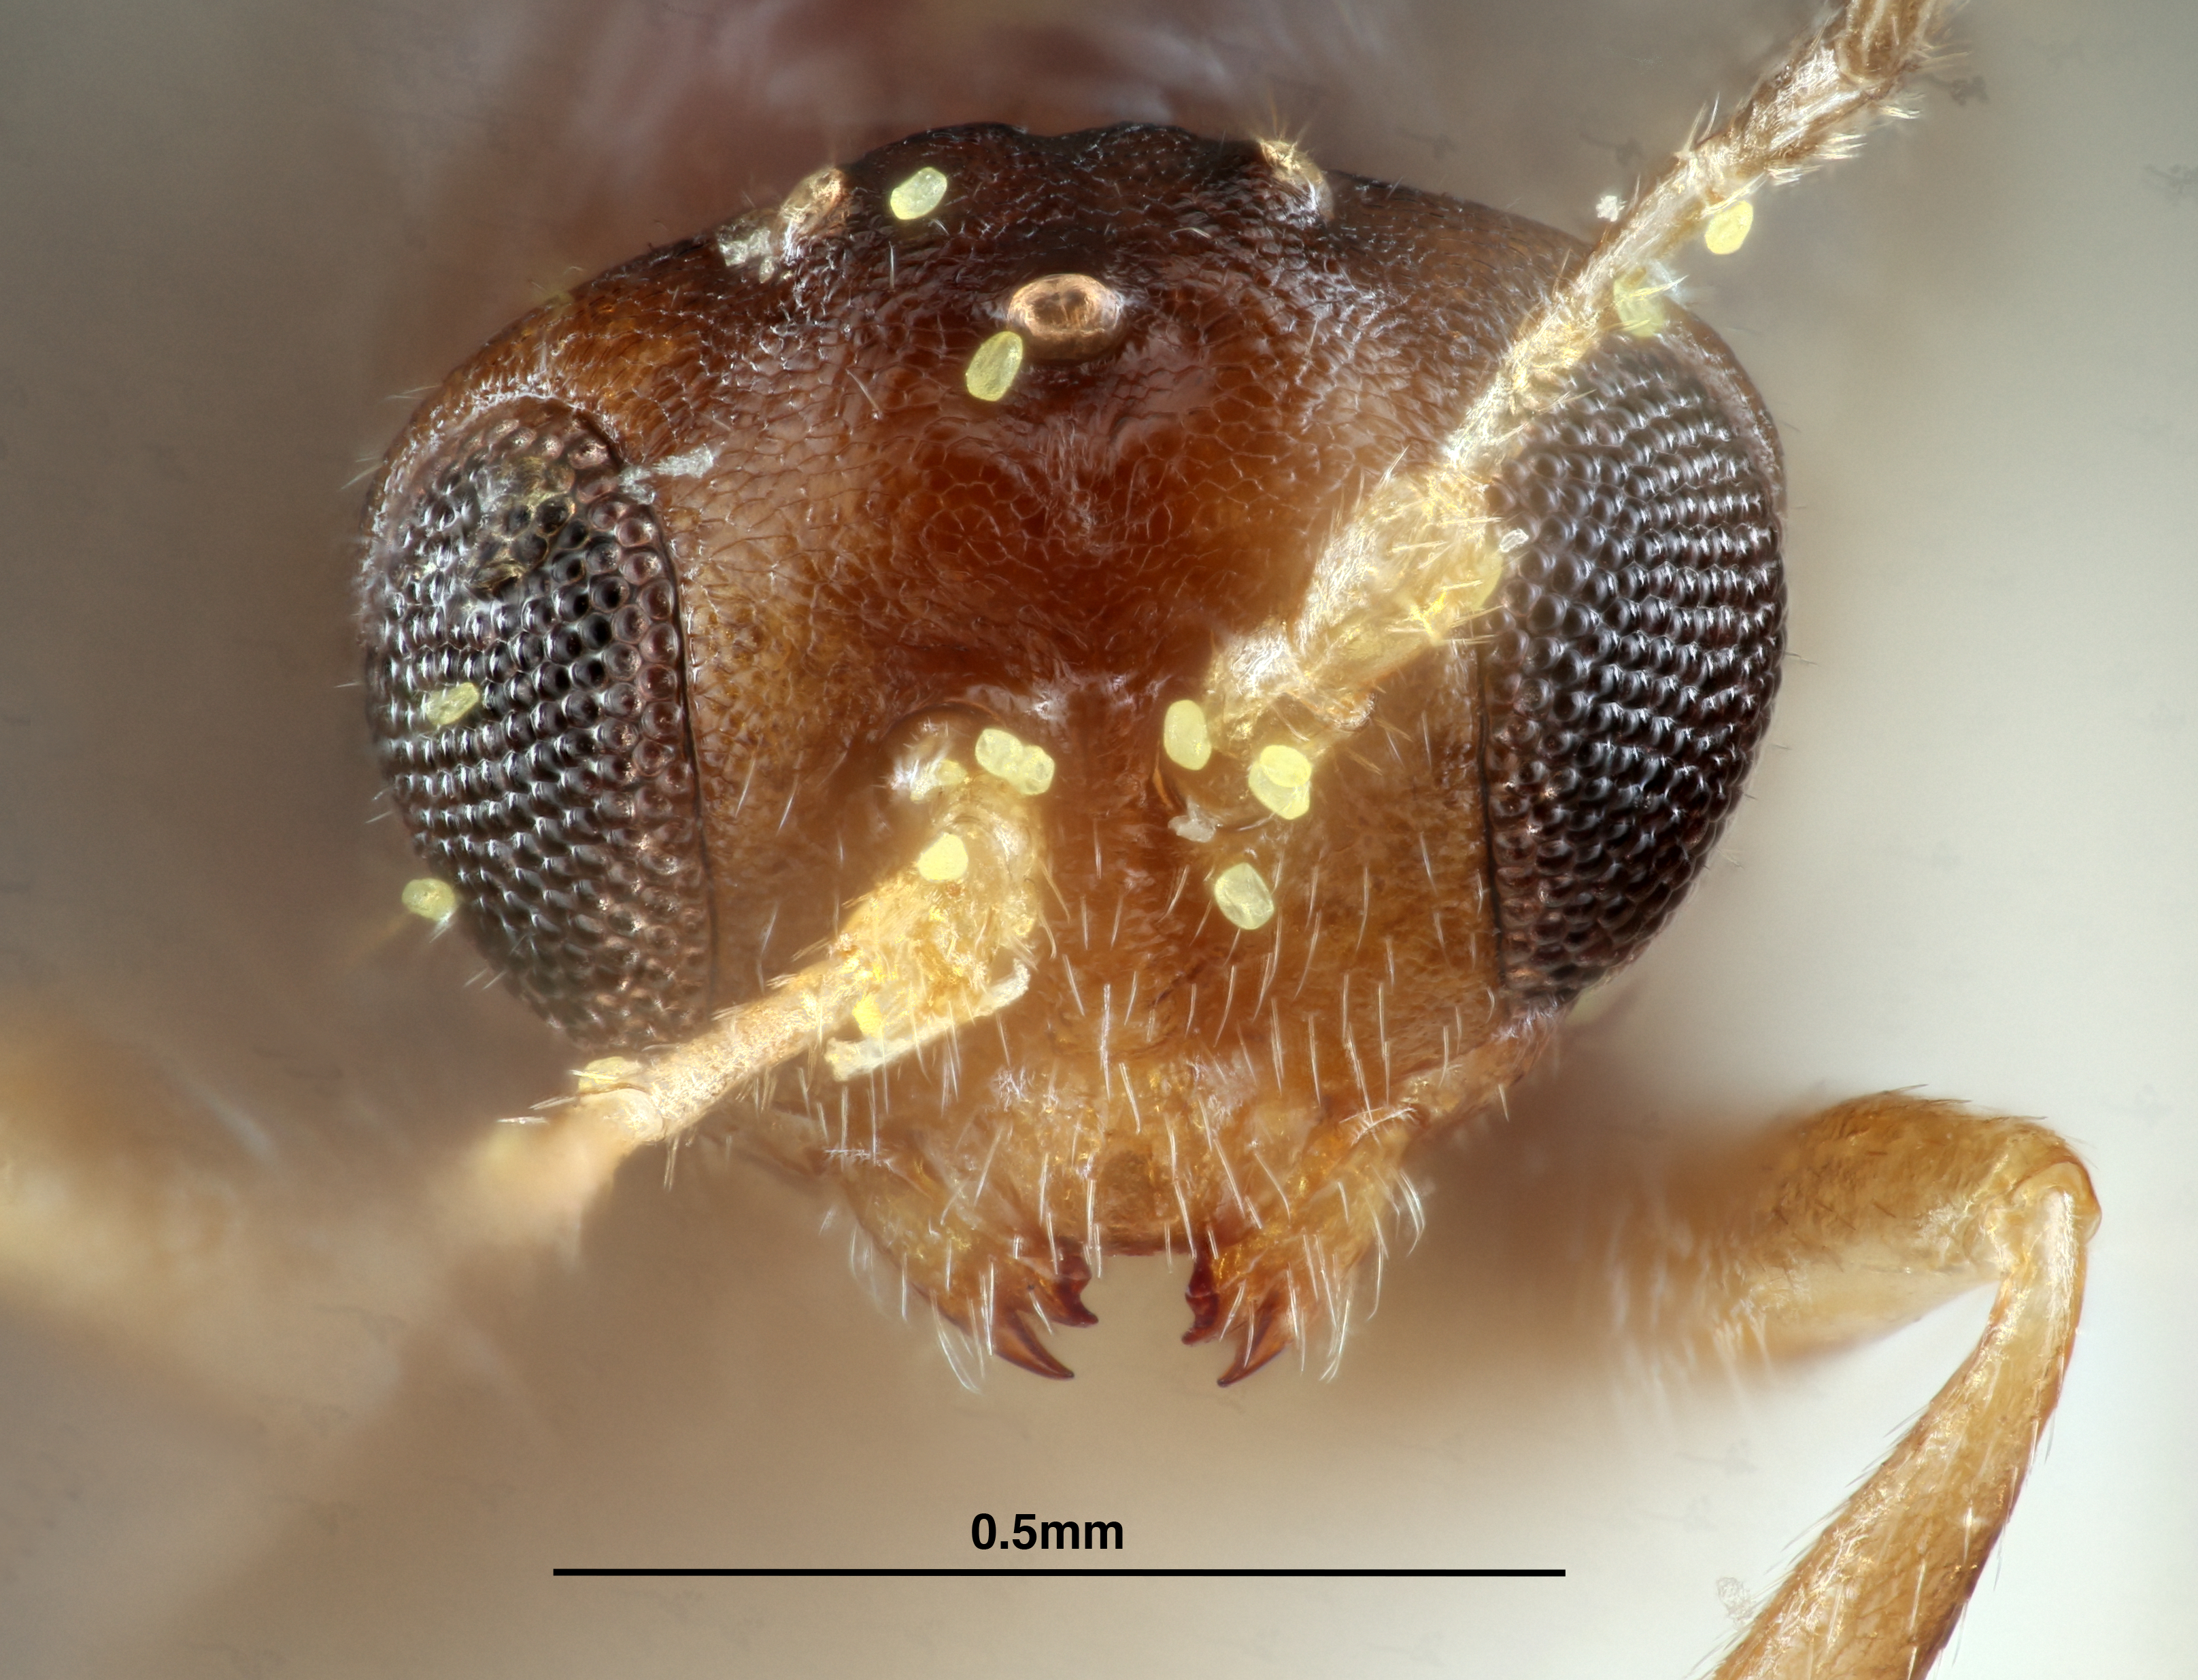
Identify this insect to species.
Neuroterus christi
